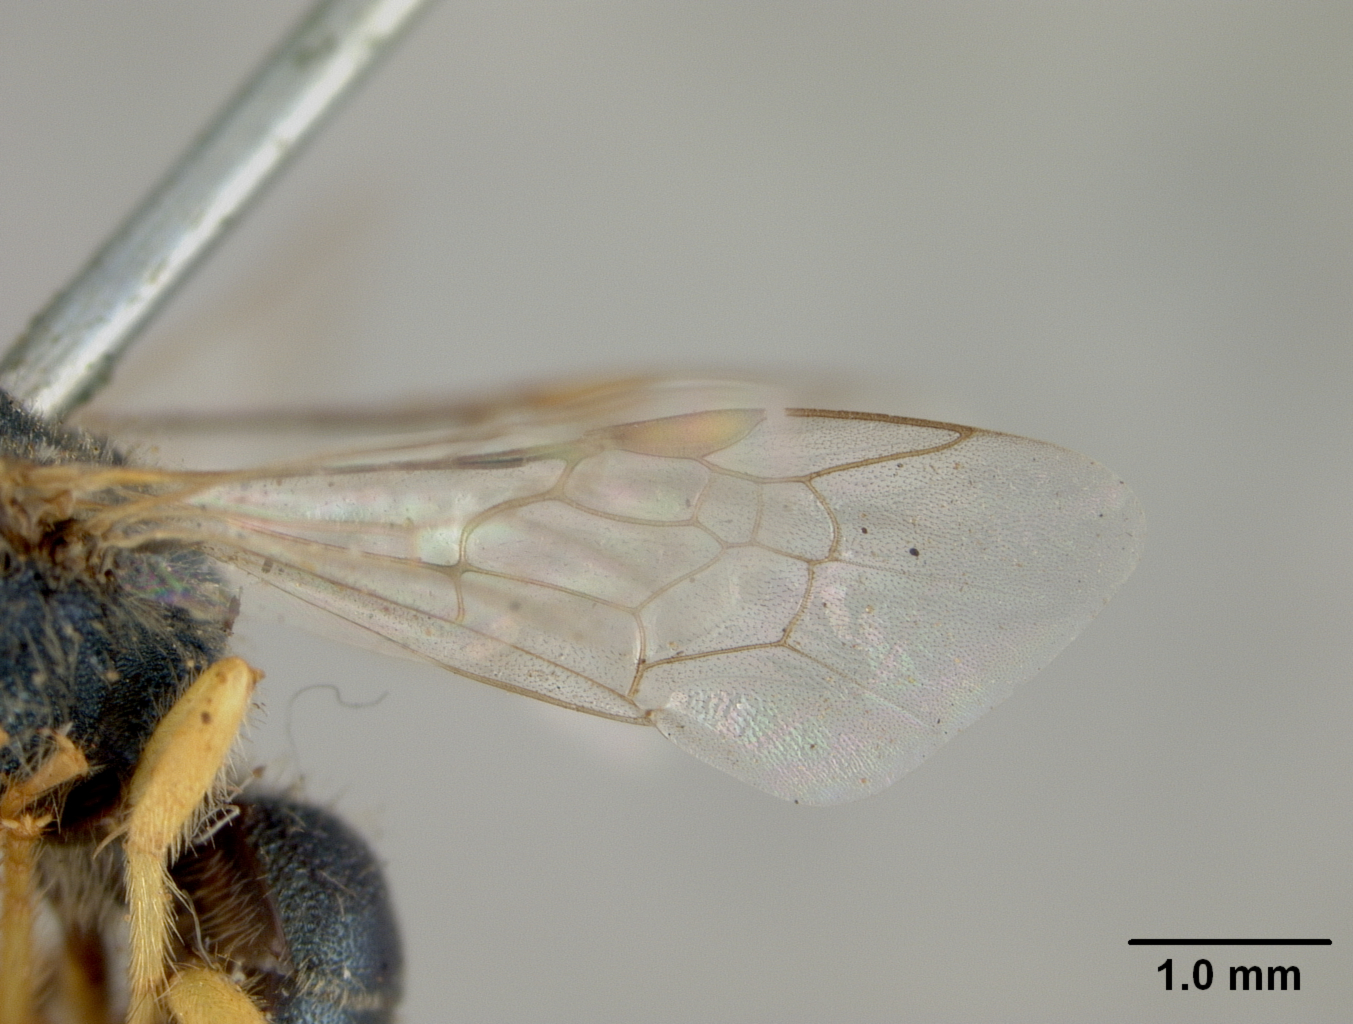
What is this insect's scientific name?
Agapostemon xanthorhinus
